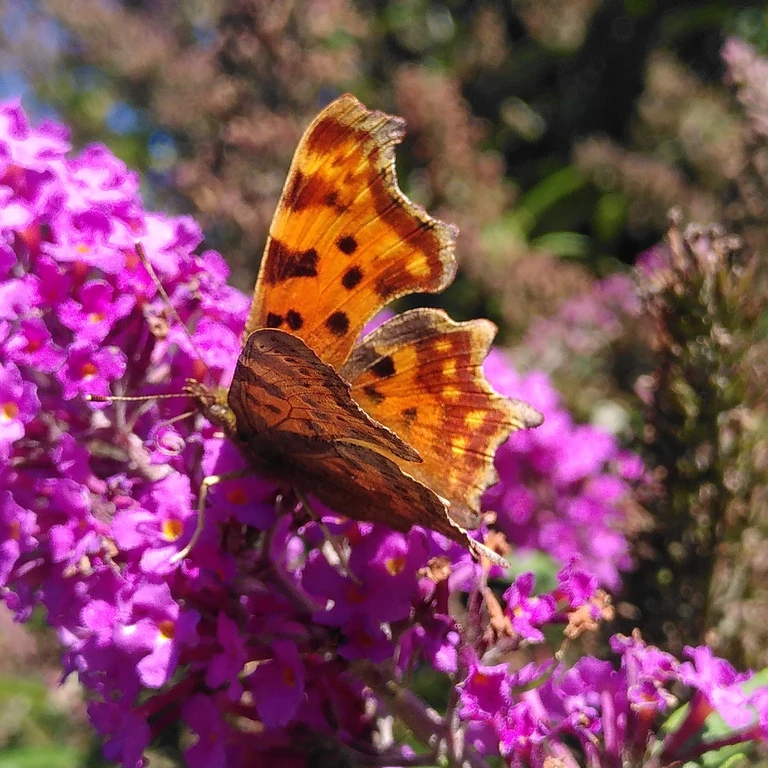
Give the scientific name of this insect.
Polygonia c-album
